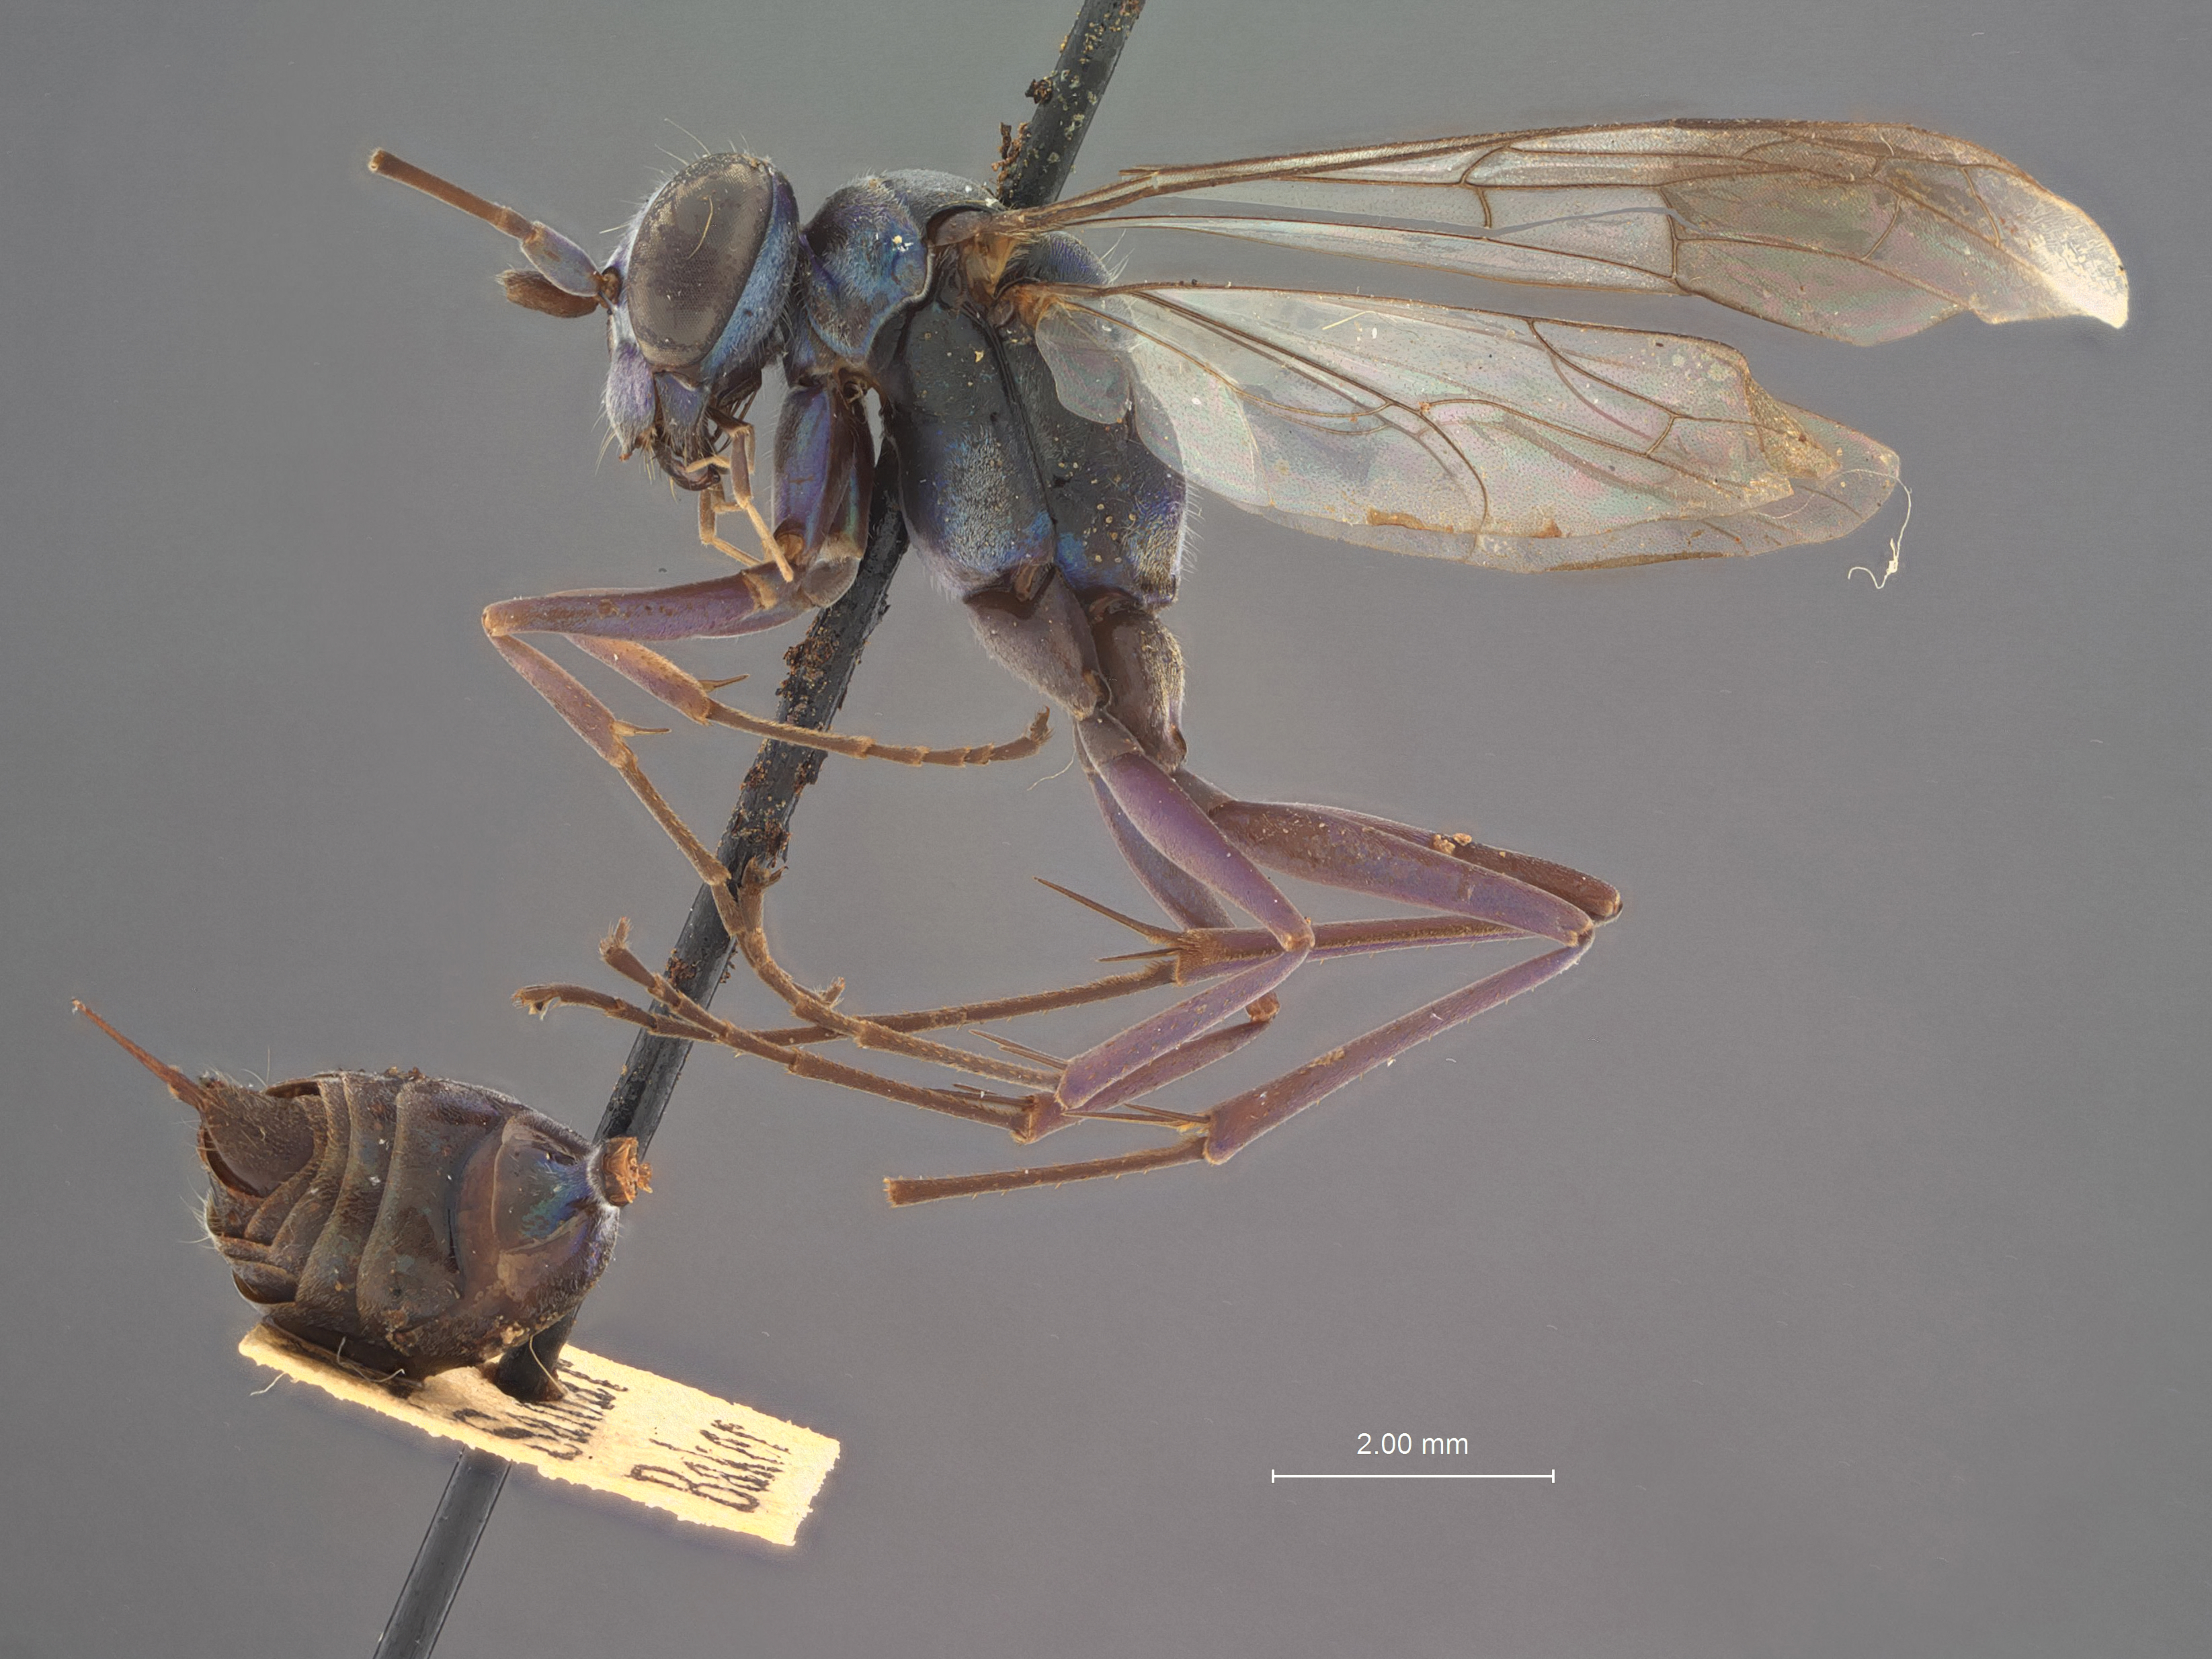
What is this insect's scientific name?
Pseudagenia alcidice
